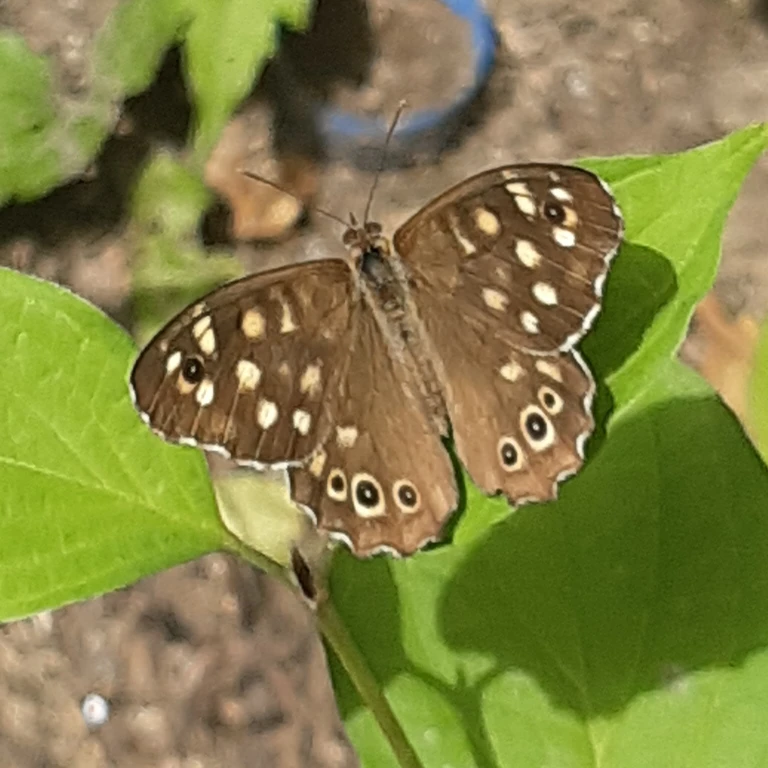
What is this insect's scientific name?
Pararge aegeria
